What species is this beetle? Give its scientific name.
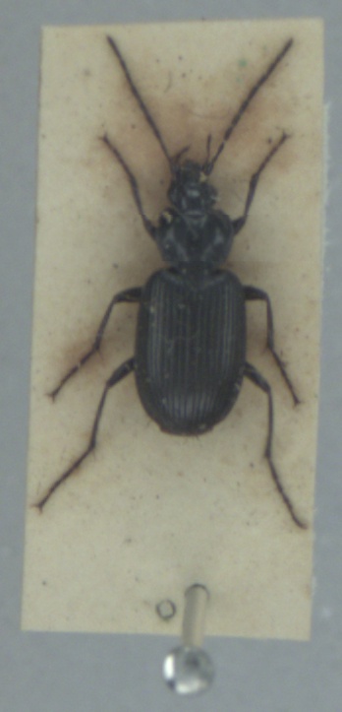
Agonum emarginatum
